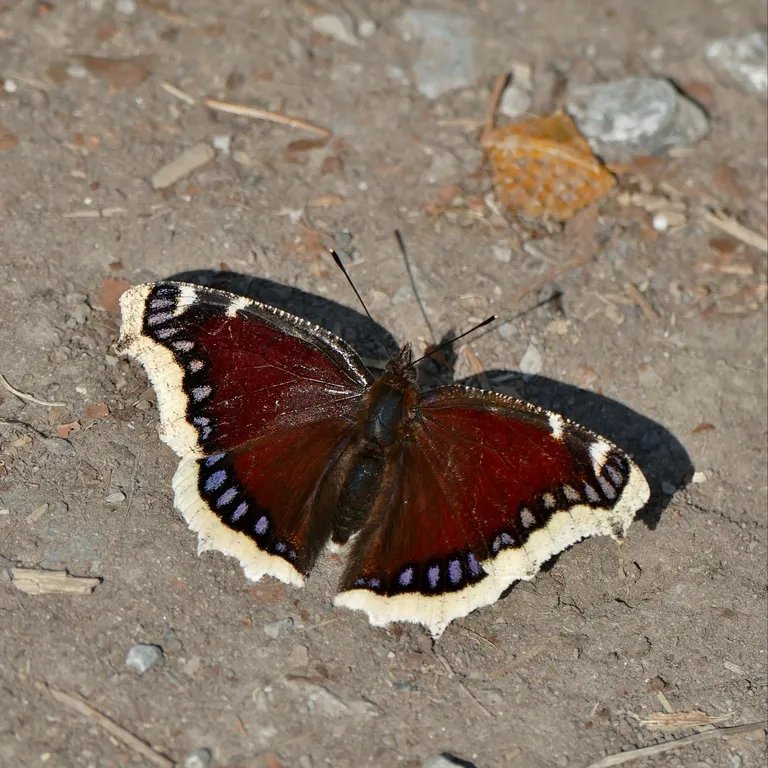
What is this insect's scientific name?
Nymphalis antiopa
